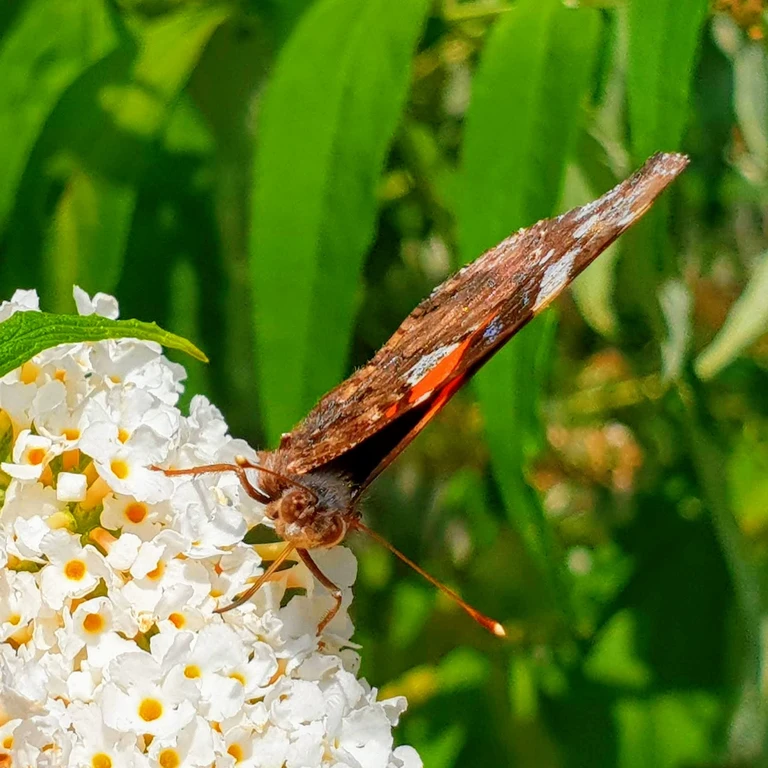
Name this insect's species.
Vanessa atalanta
